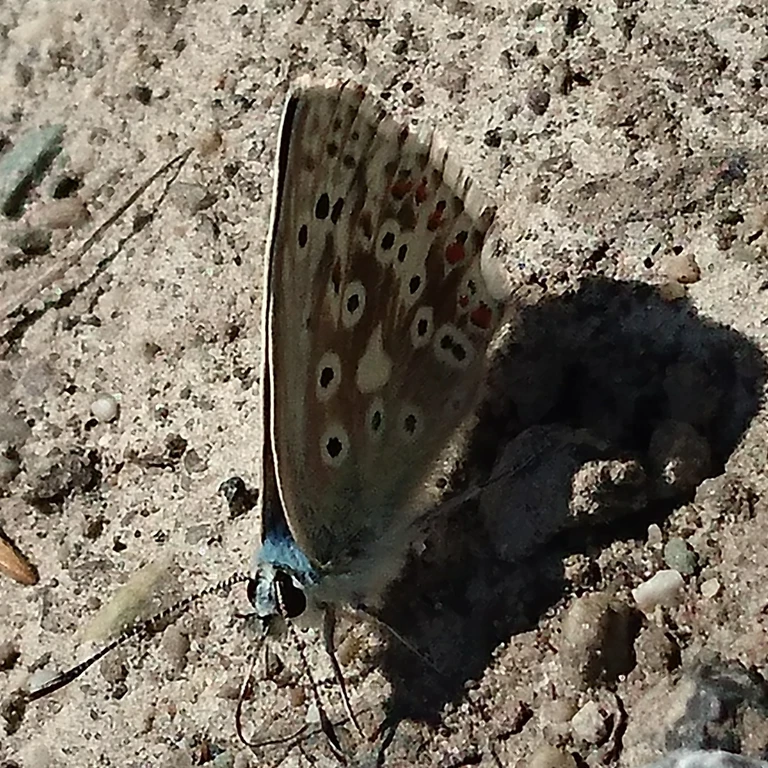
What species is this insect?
Lysandra coridon
